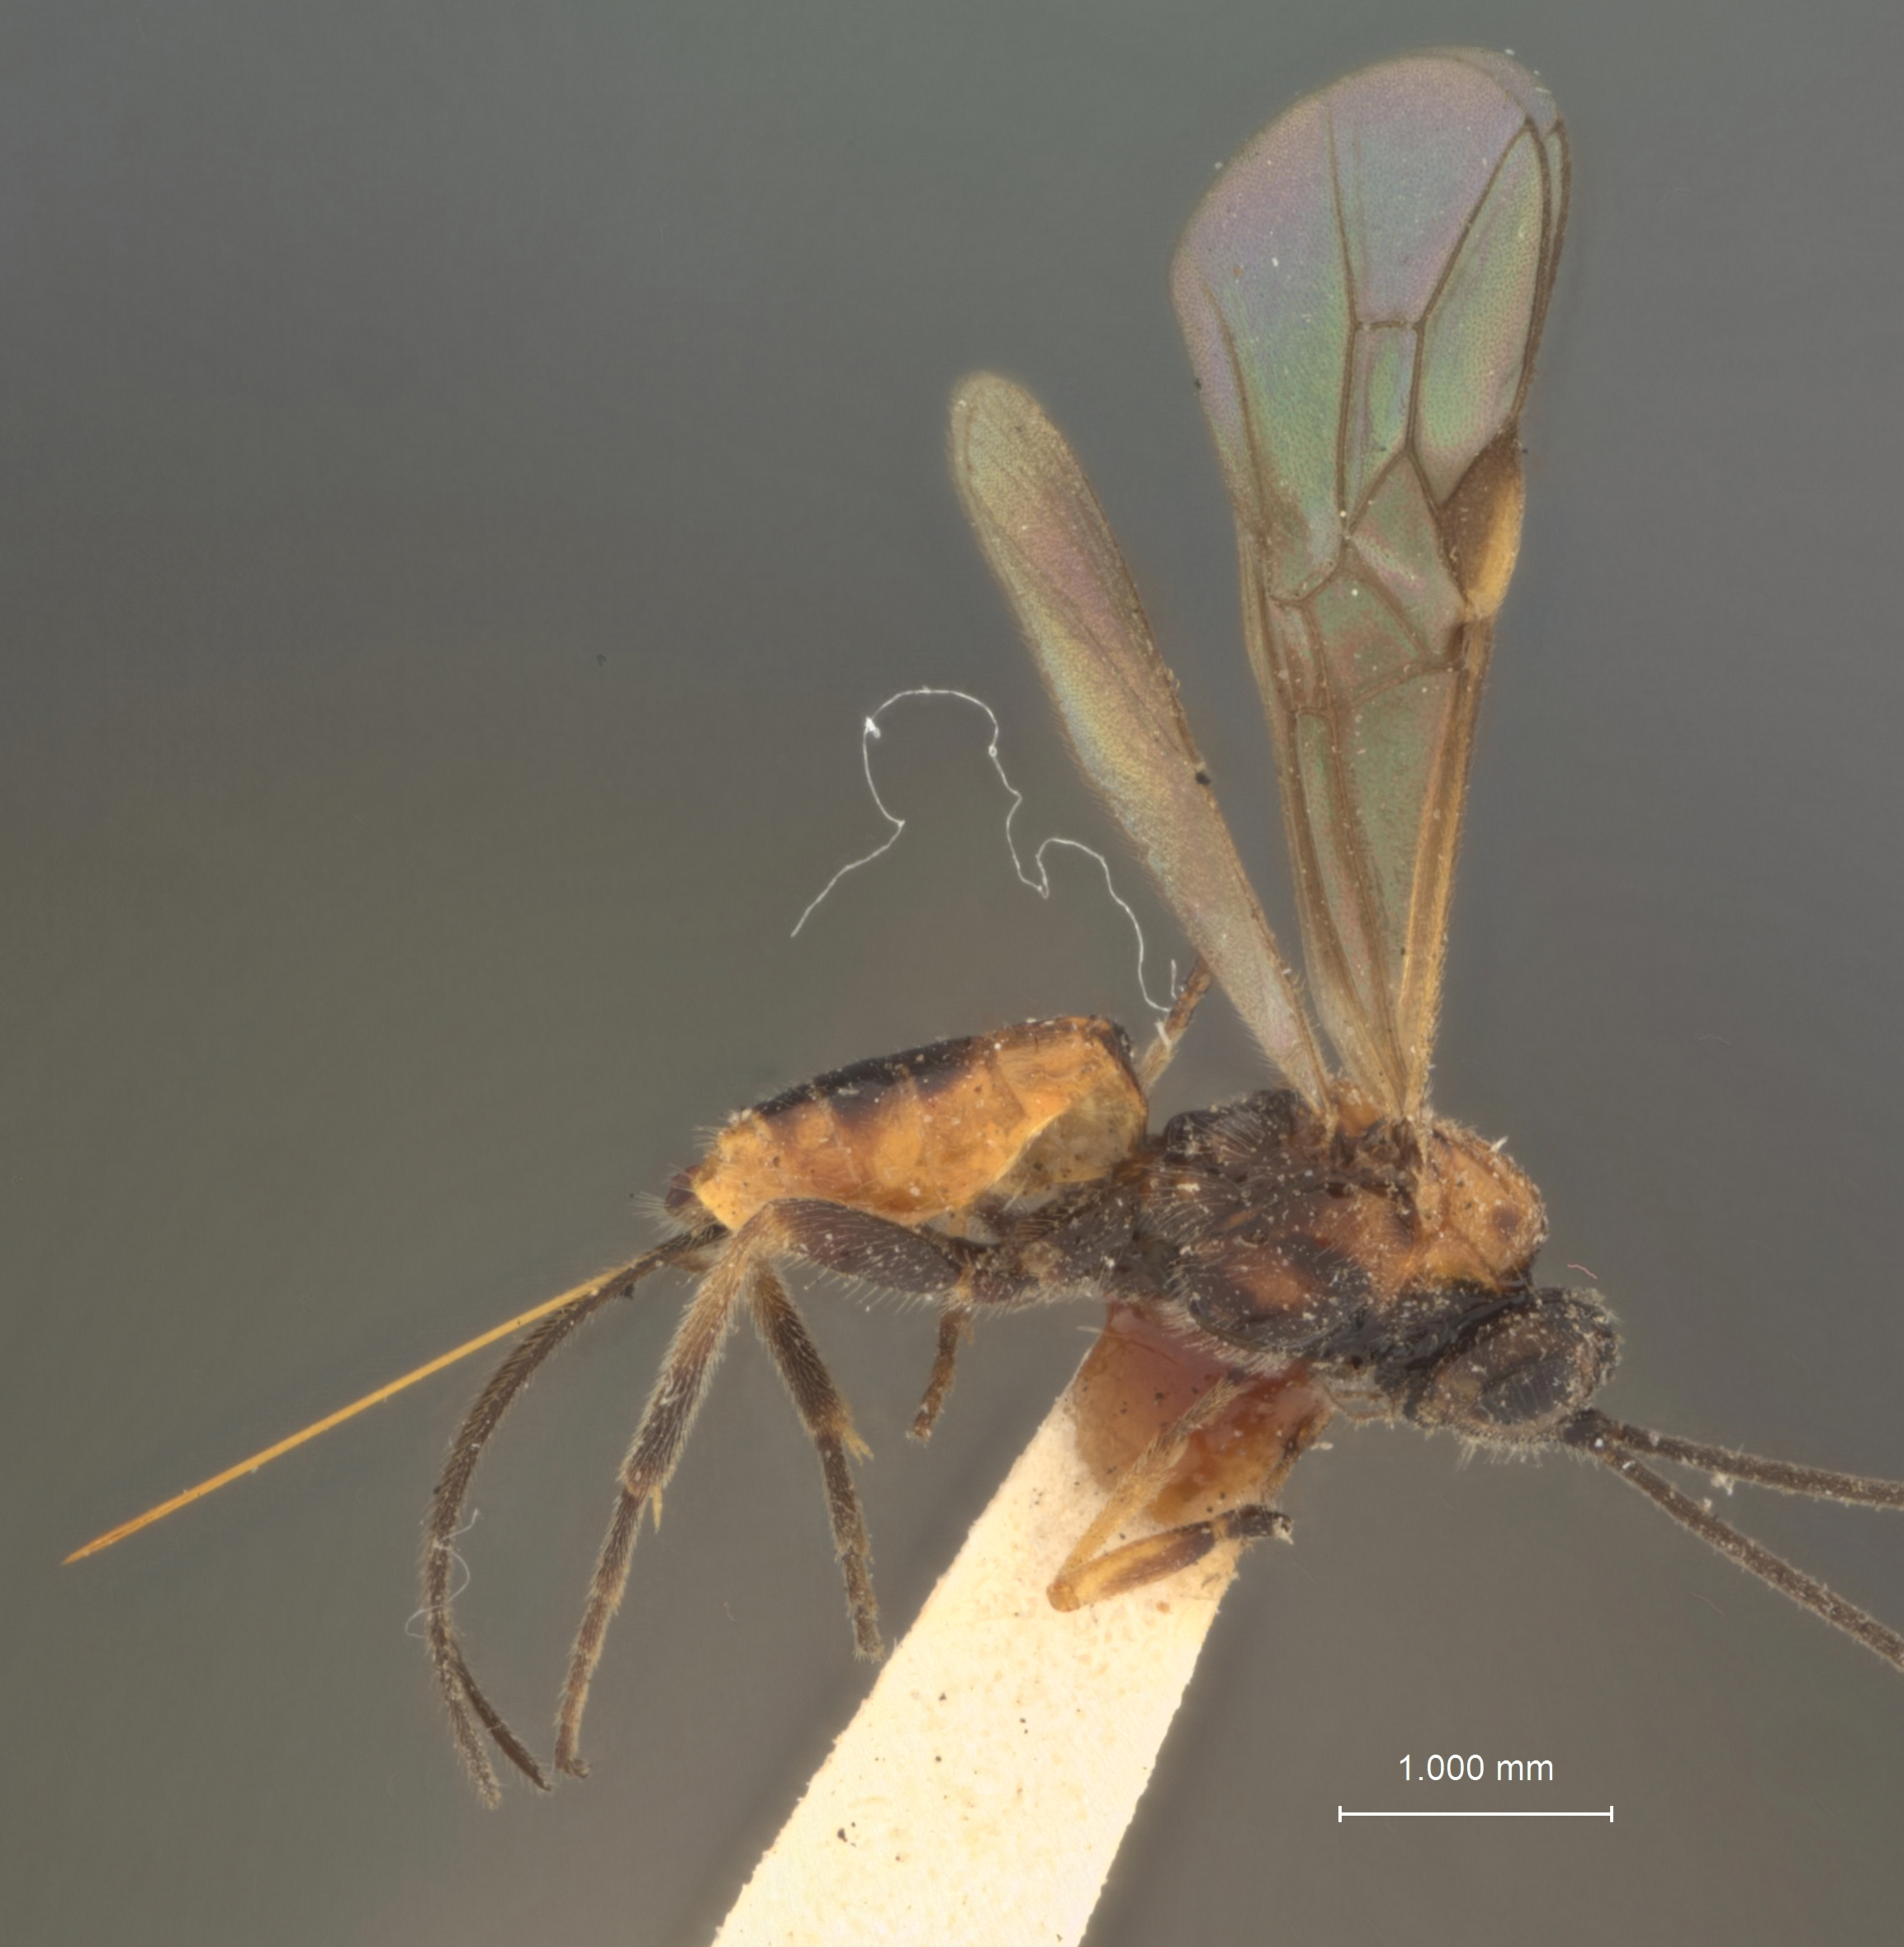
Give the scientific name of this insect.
Microbracon hyslopi
